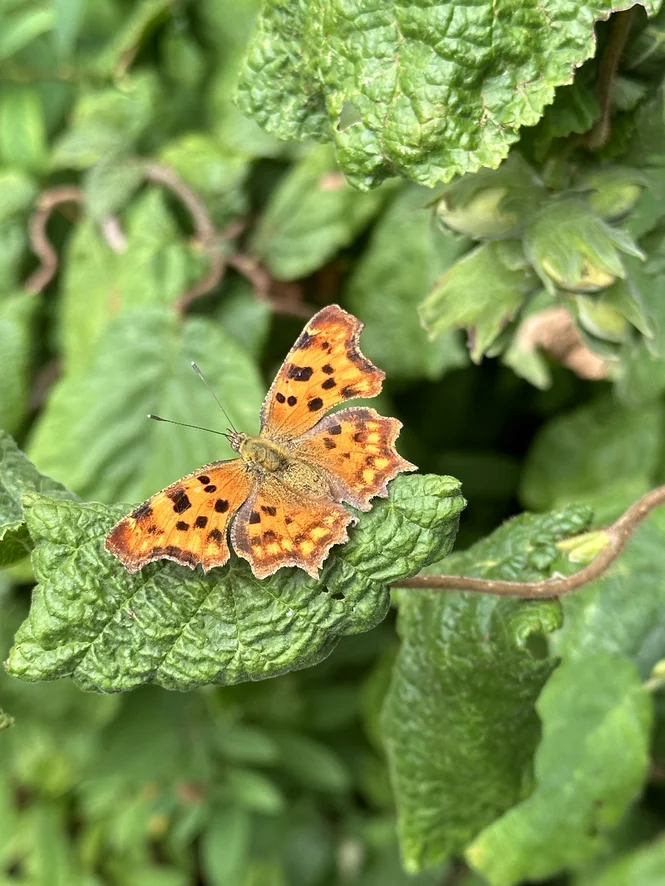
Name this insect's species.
Polygonia c-album
